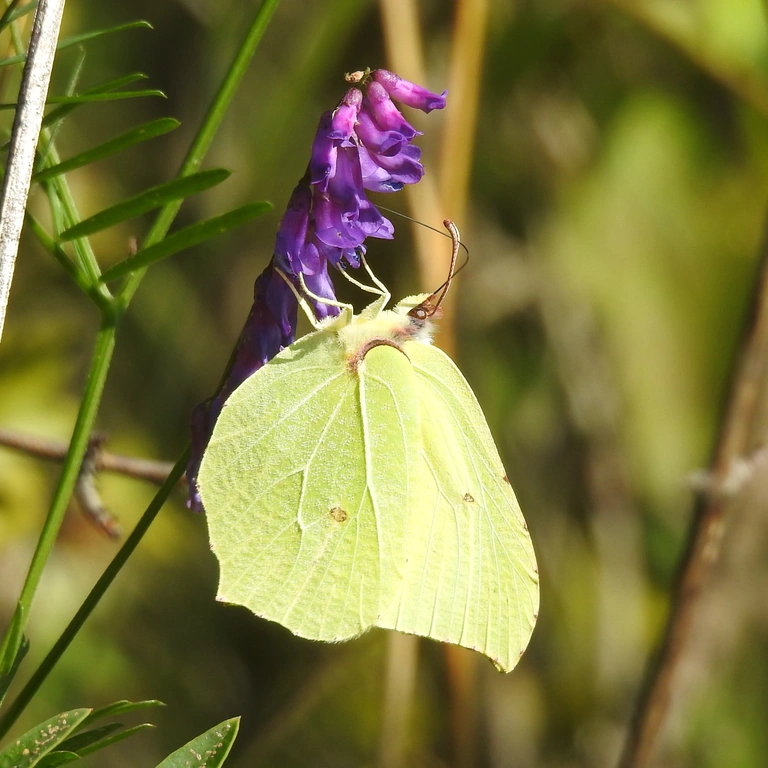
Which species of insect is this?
Gonepteryx rhamni
